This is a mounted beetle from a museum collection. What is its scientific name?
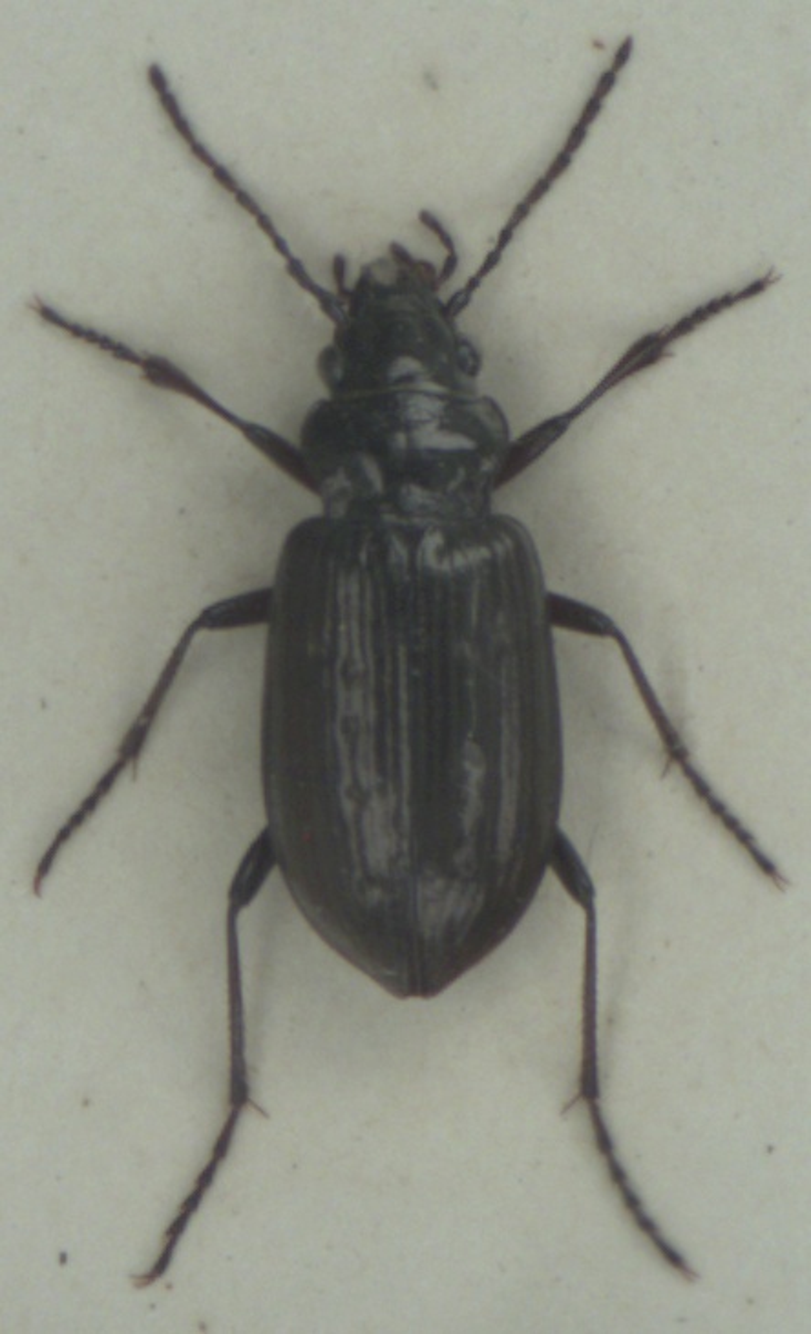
Pelophila borealis
